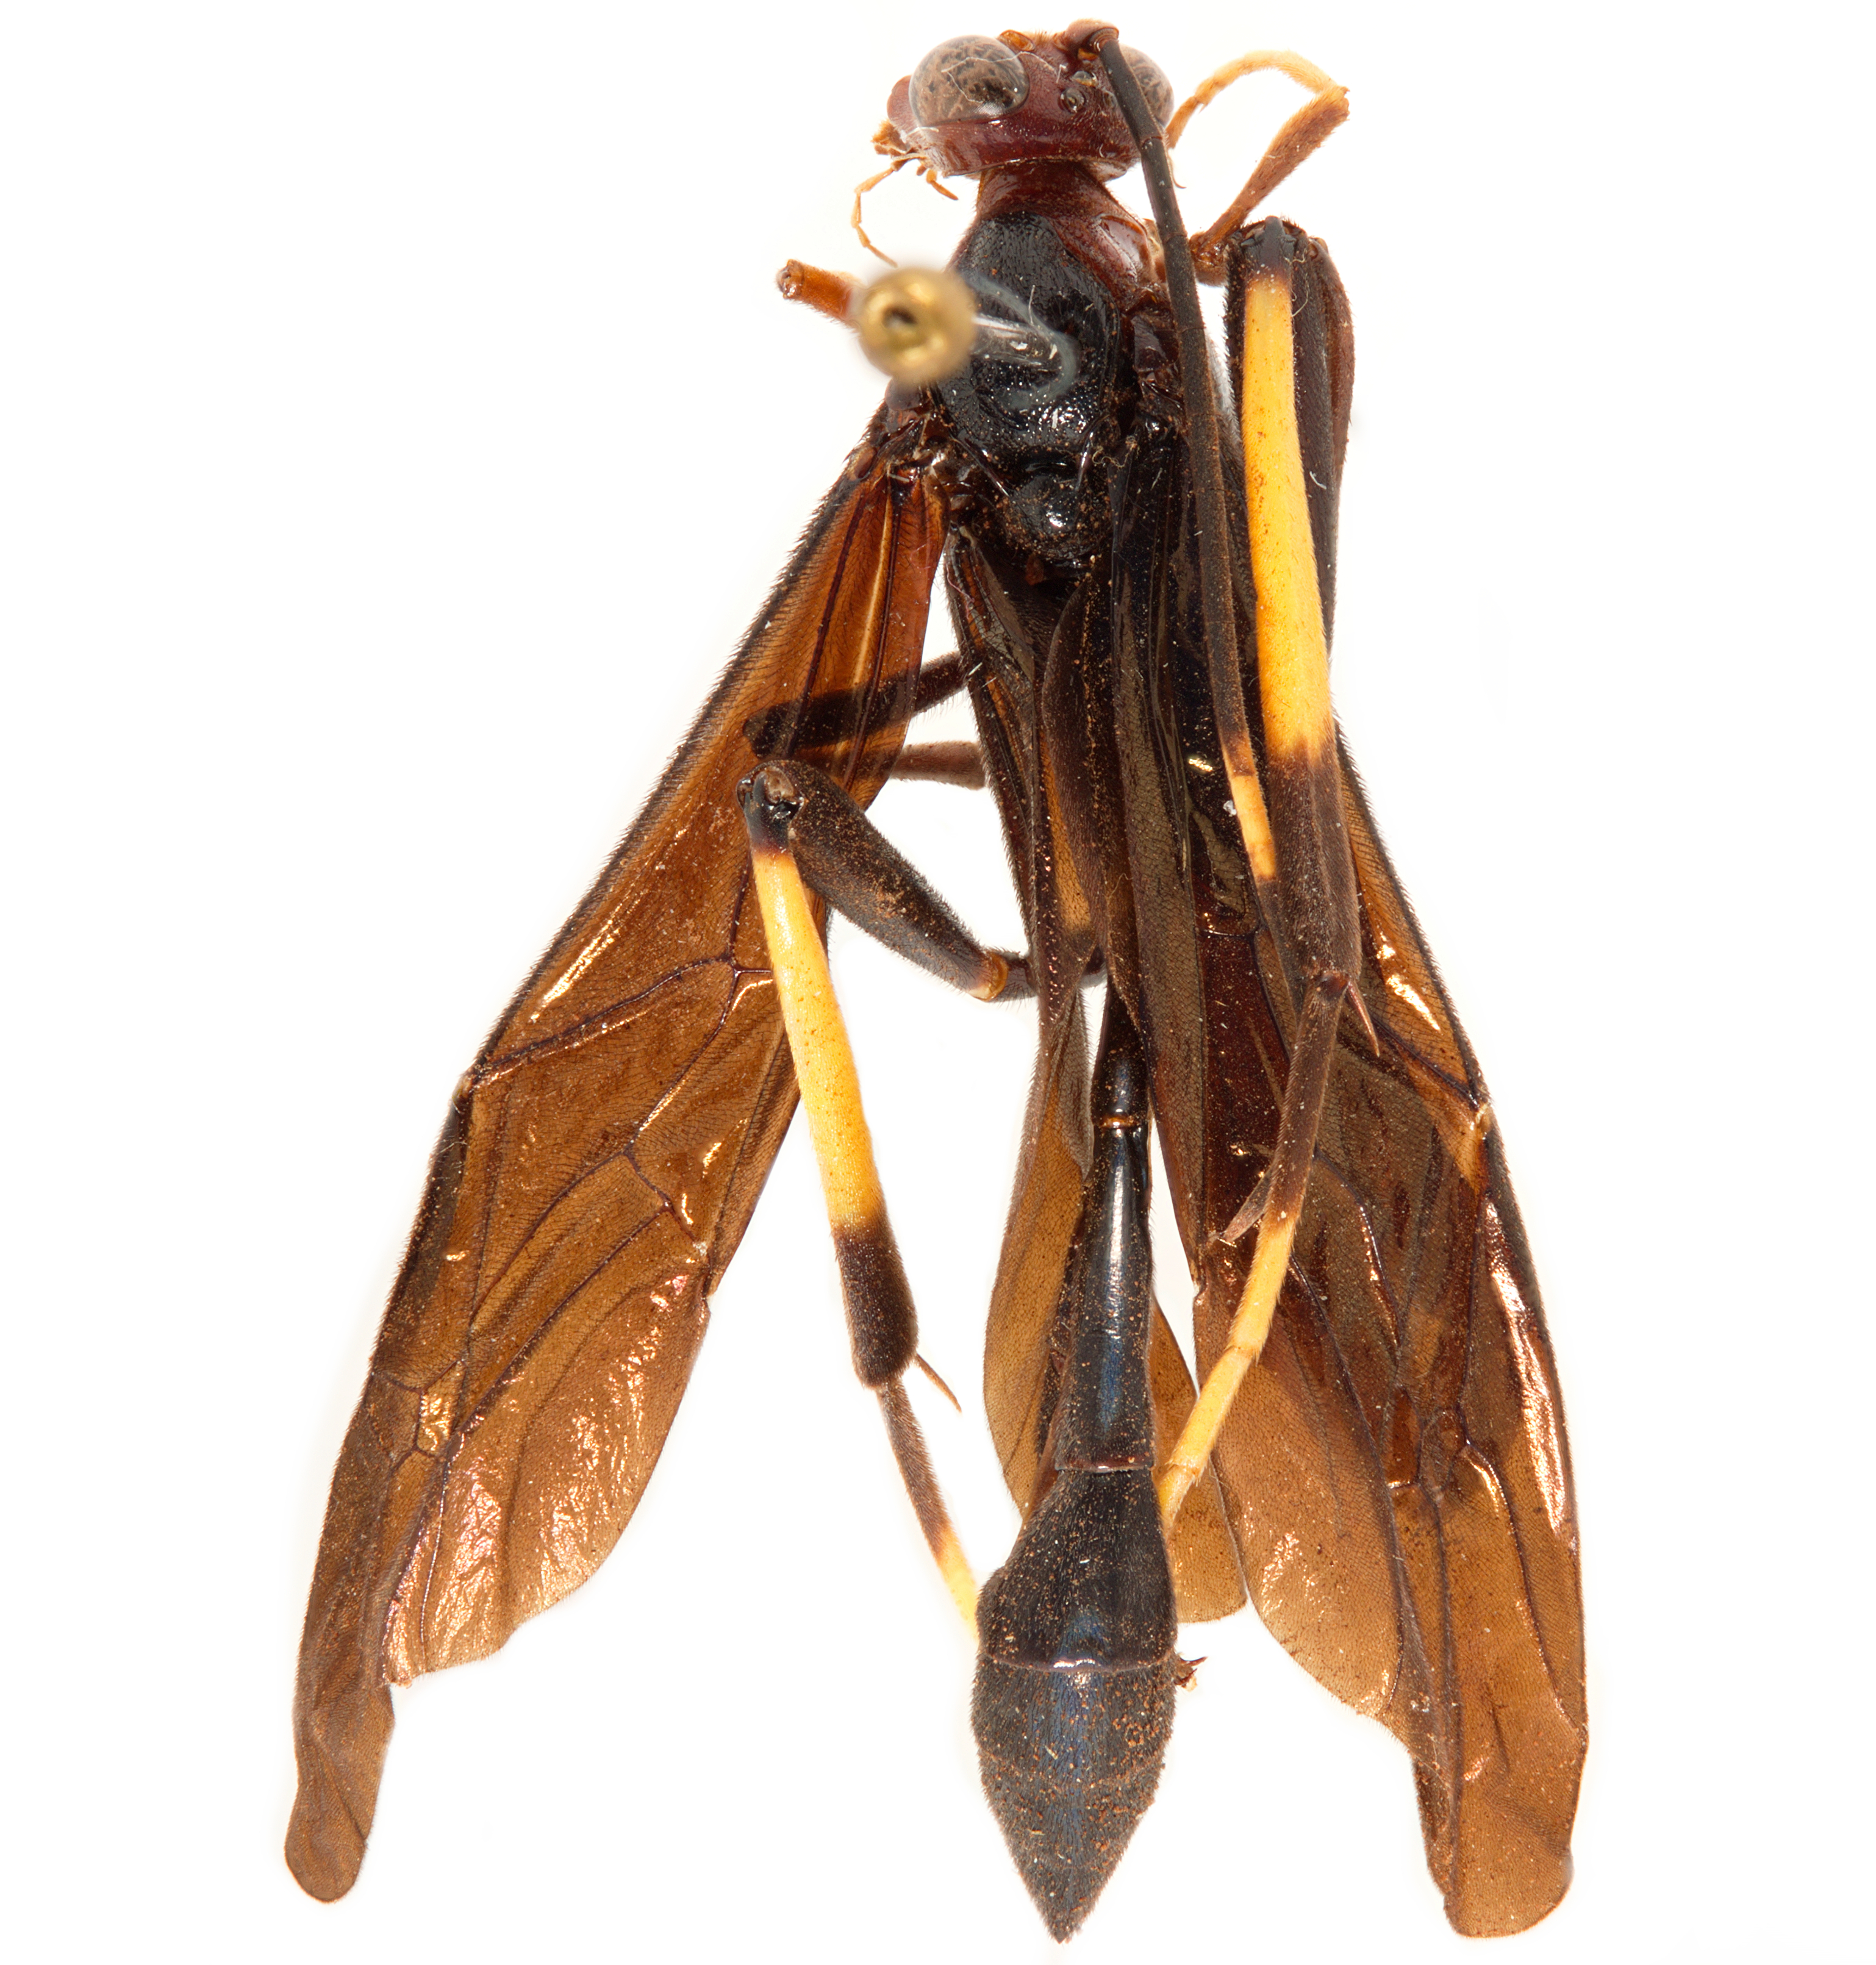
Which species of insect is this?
Osprynchotus gigas
